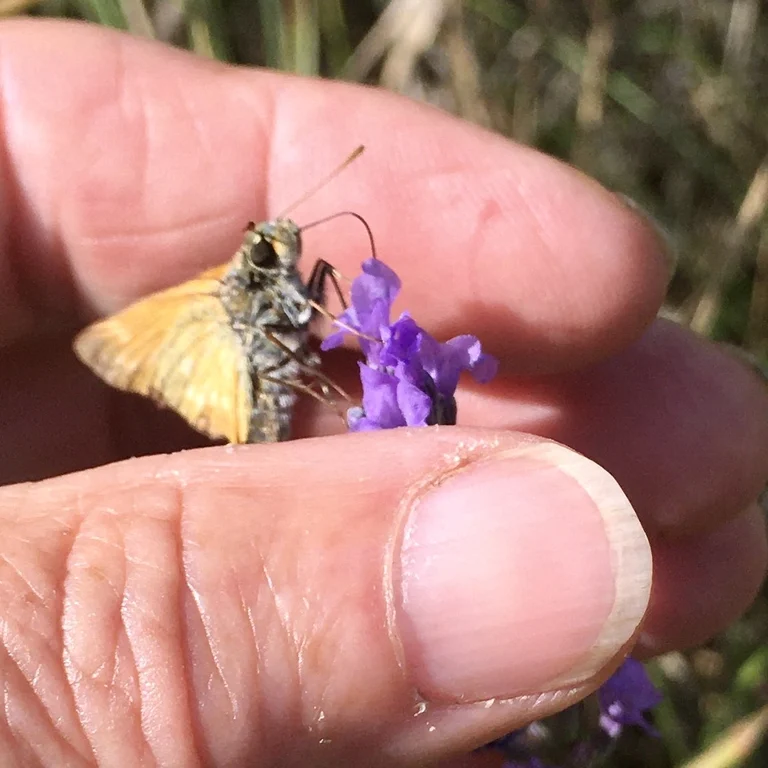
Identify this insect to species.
Ochlodes sylvanus (also Ochlodes venata)
